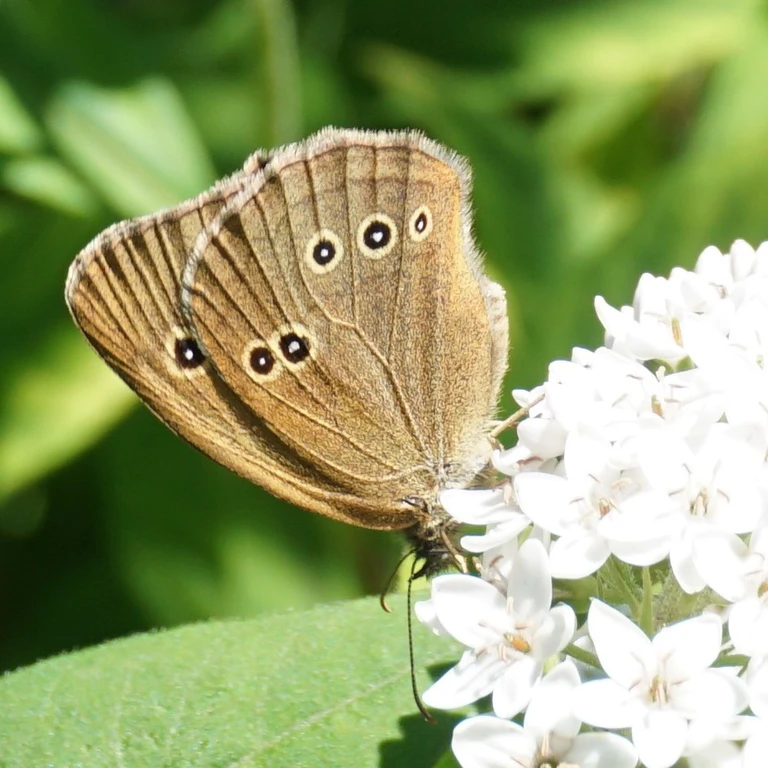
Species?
Aphantopus hyperantus
